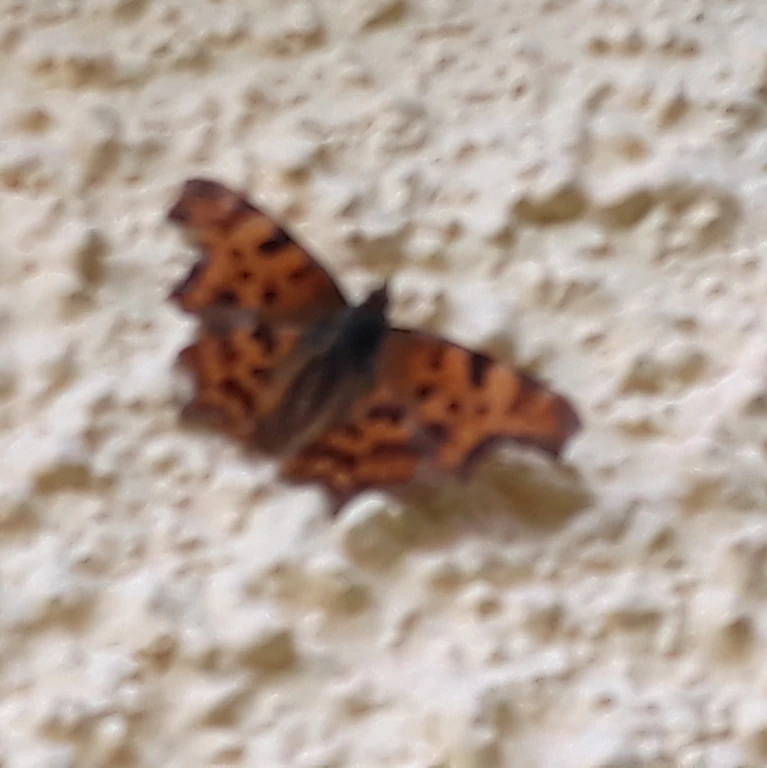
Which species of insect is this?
Polygonia c-album
